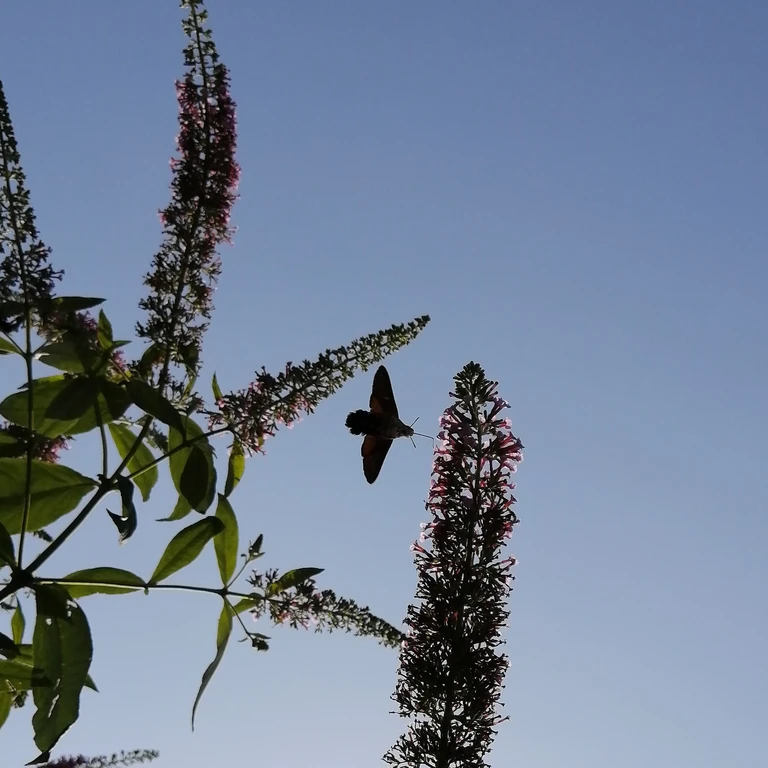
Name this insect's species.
Macroglossum stellatarum
